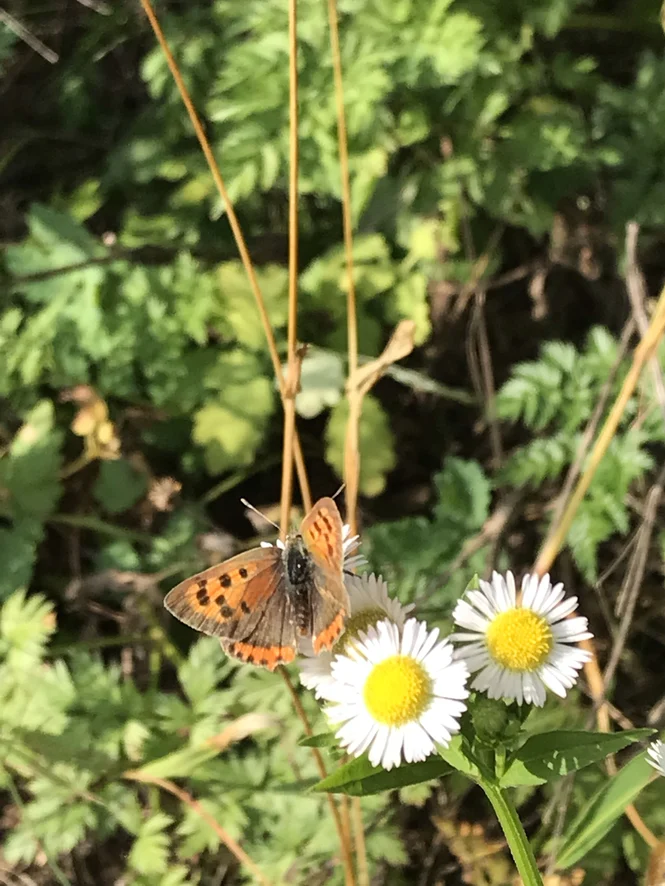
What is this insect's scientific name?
Lycaena phlaeas
